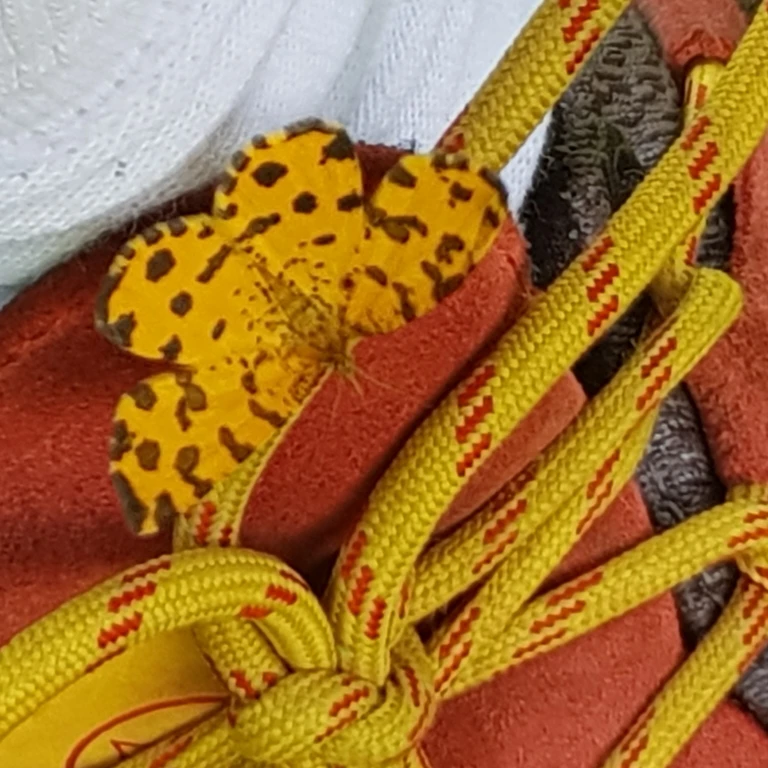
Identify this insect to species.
Pseudopanthera macularia
